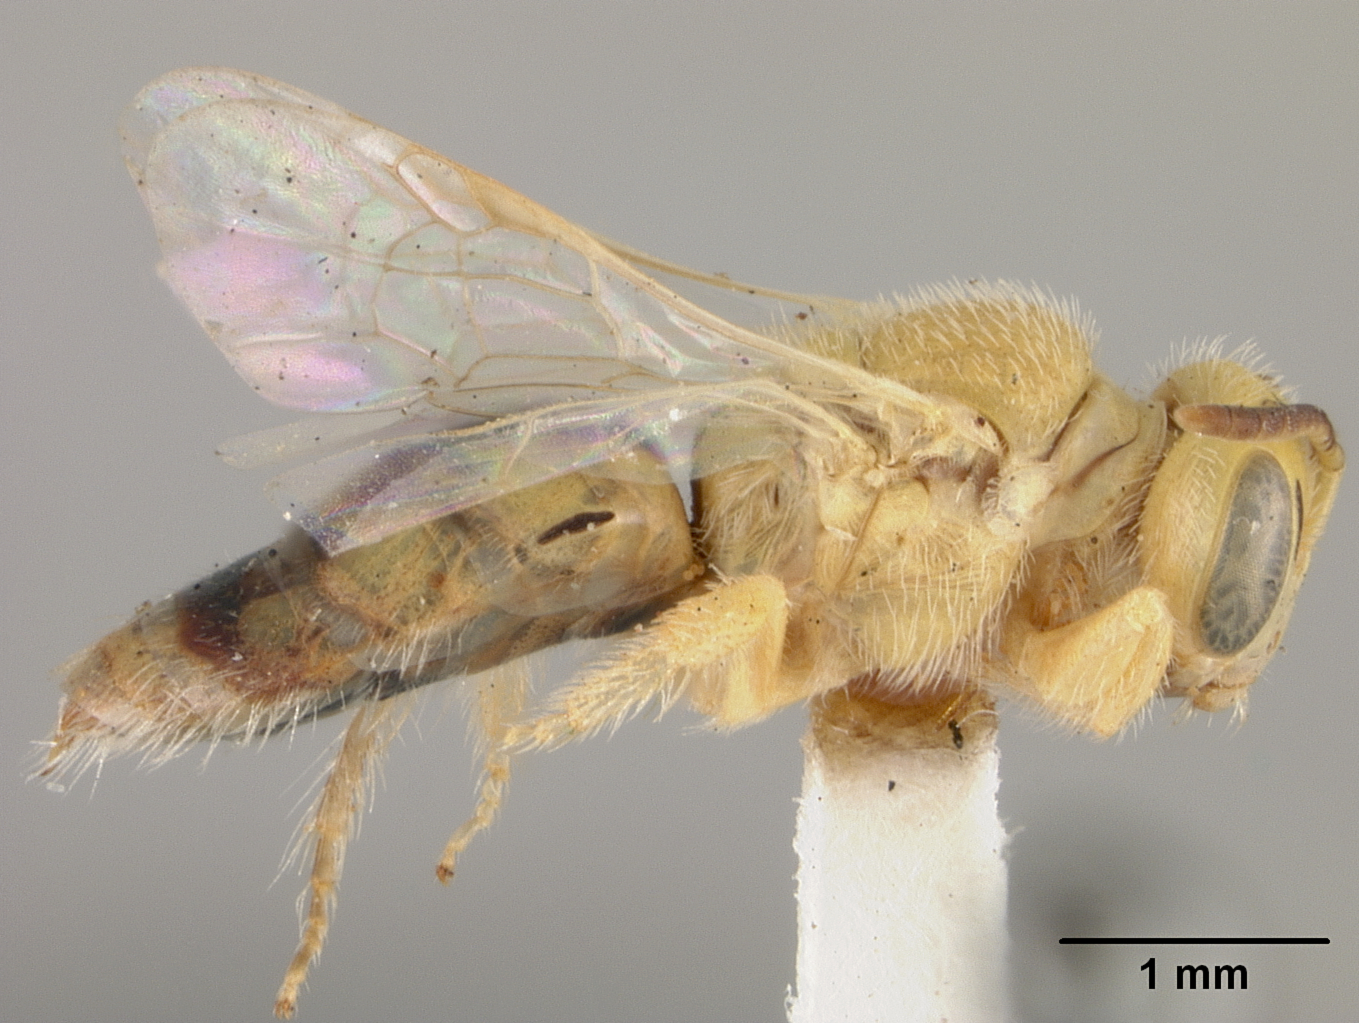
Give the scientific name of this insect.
Perdita variegata
